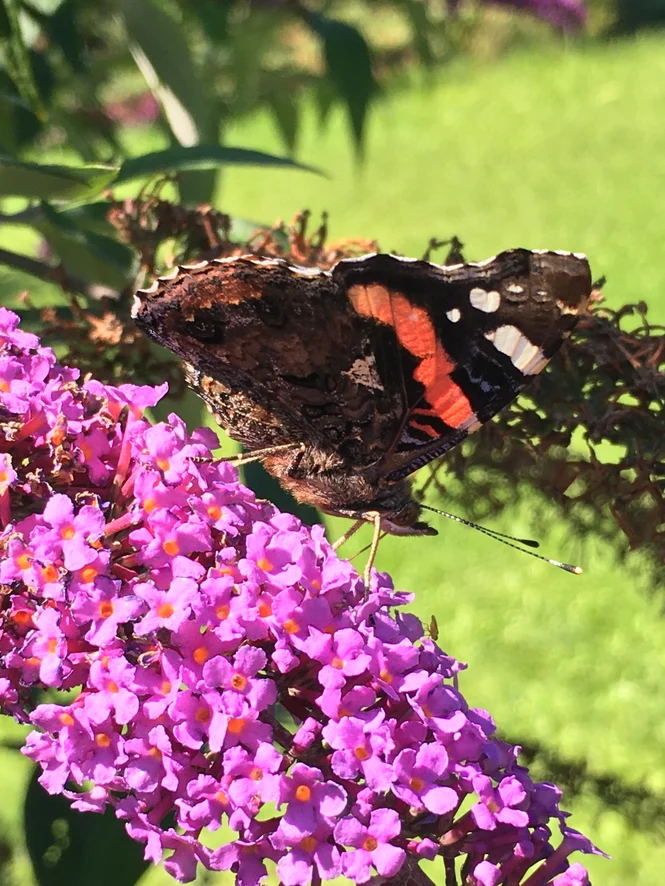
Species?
Vanessa atalanta
